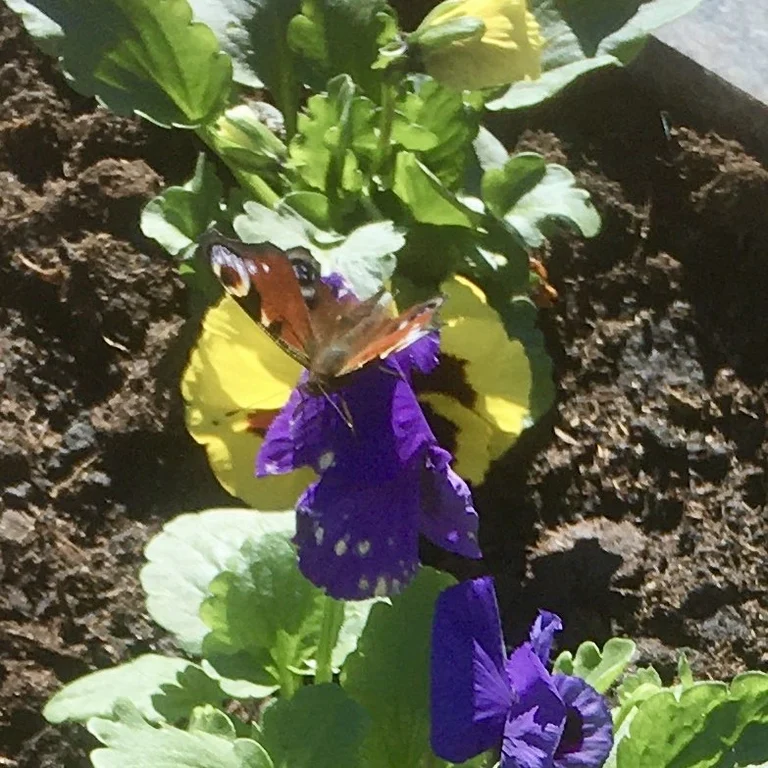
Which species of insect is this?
Aglais io
